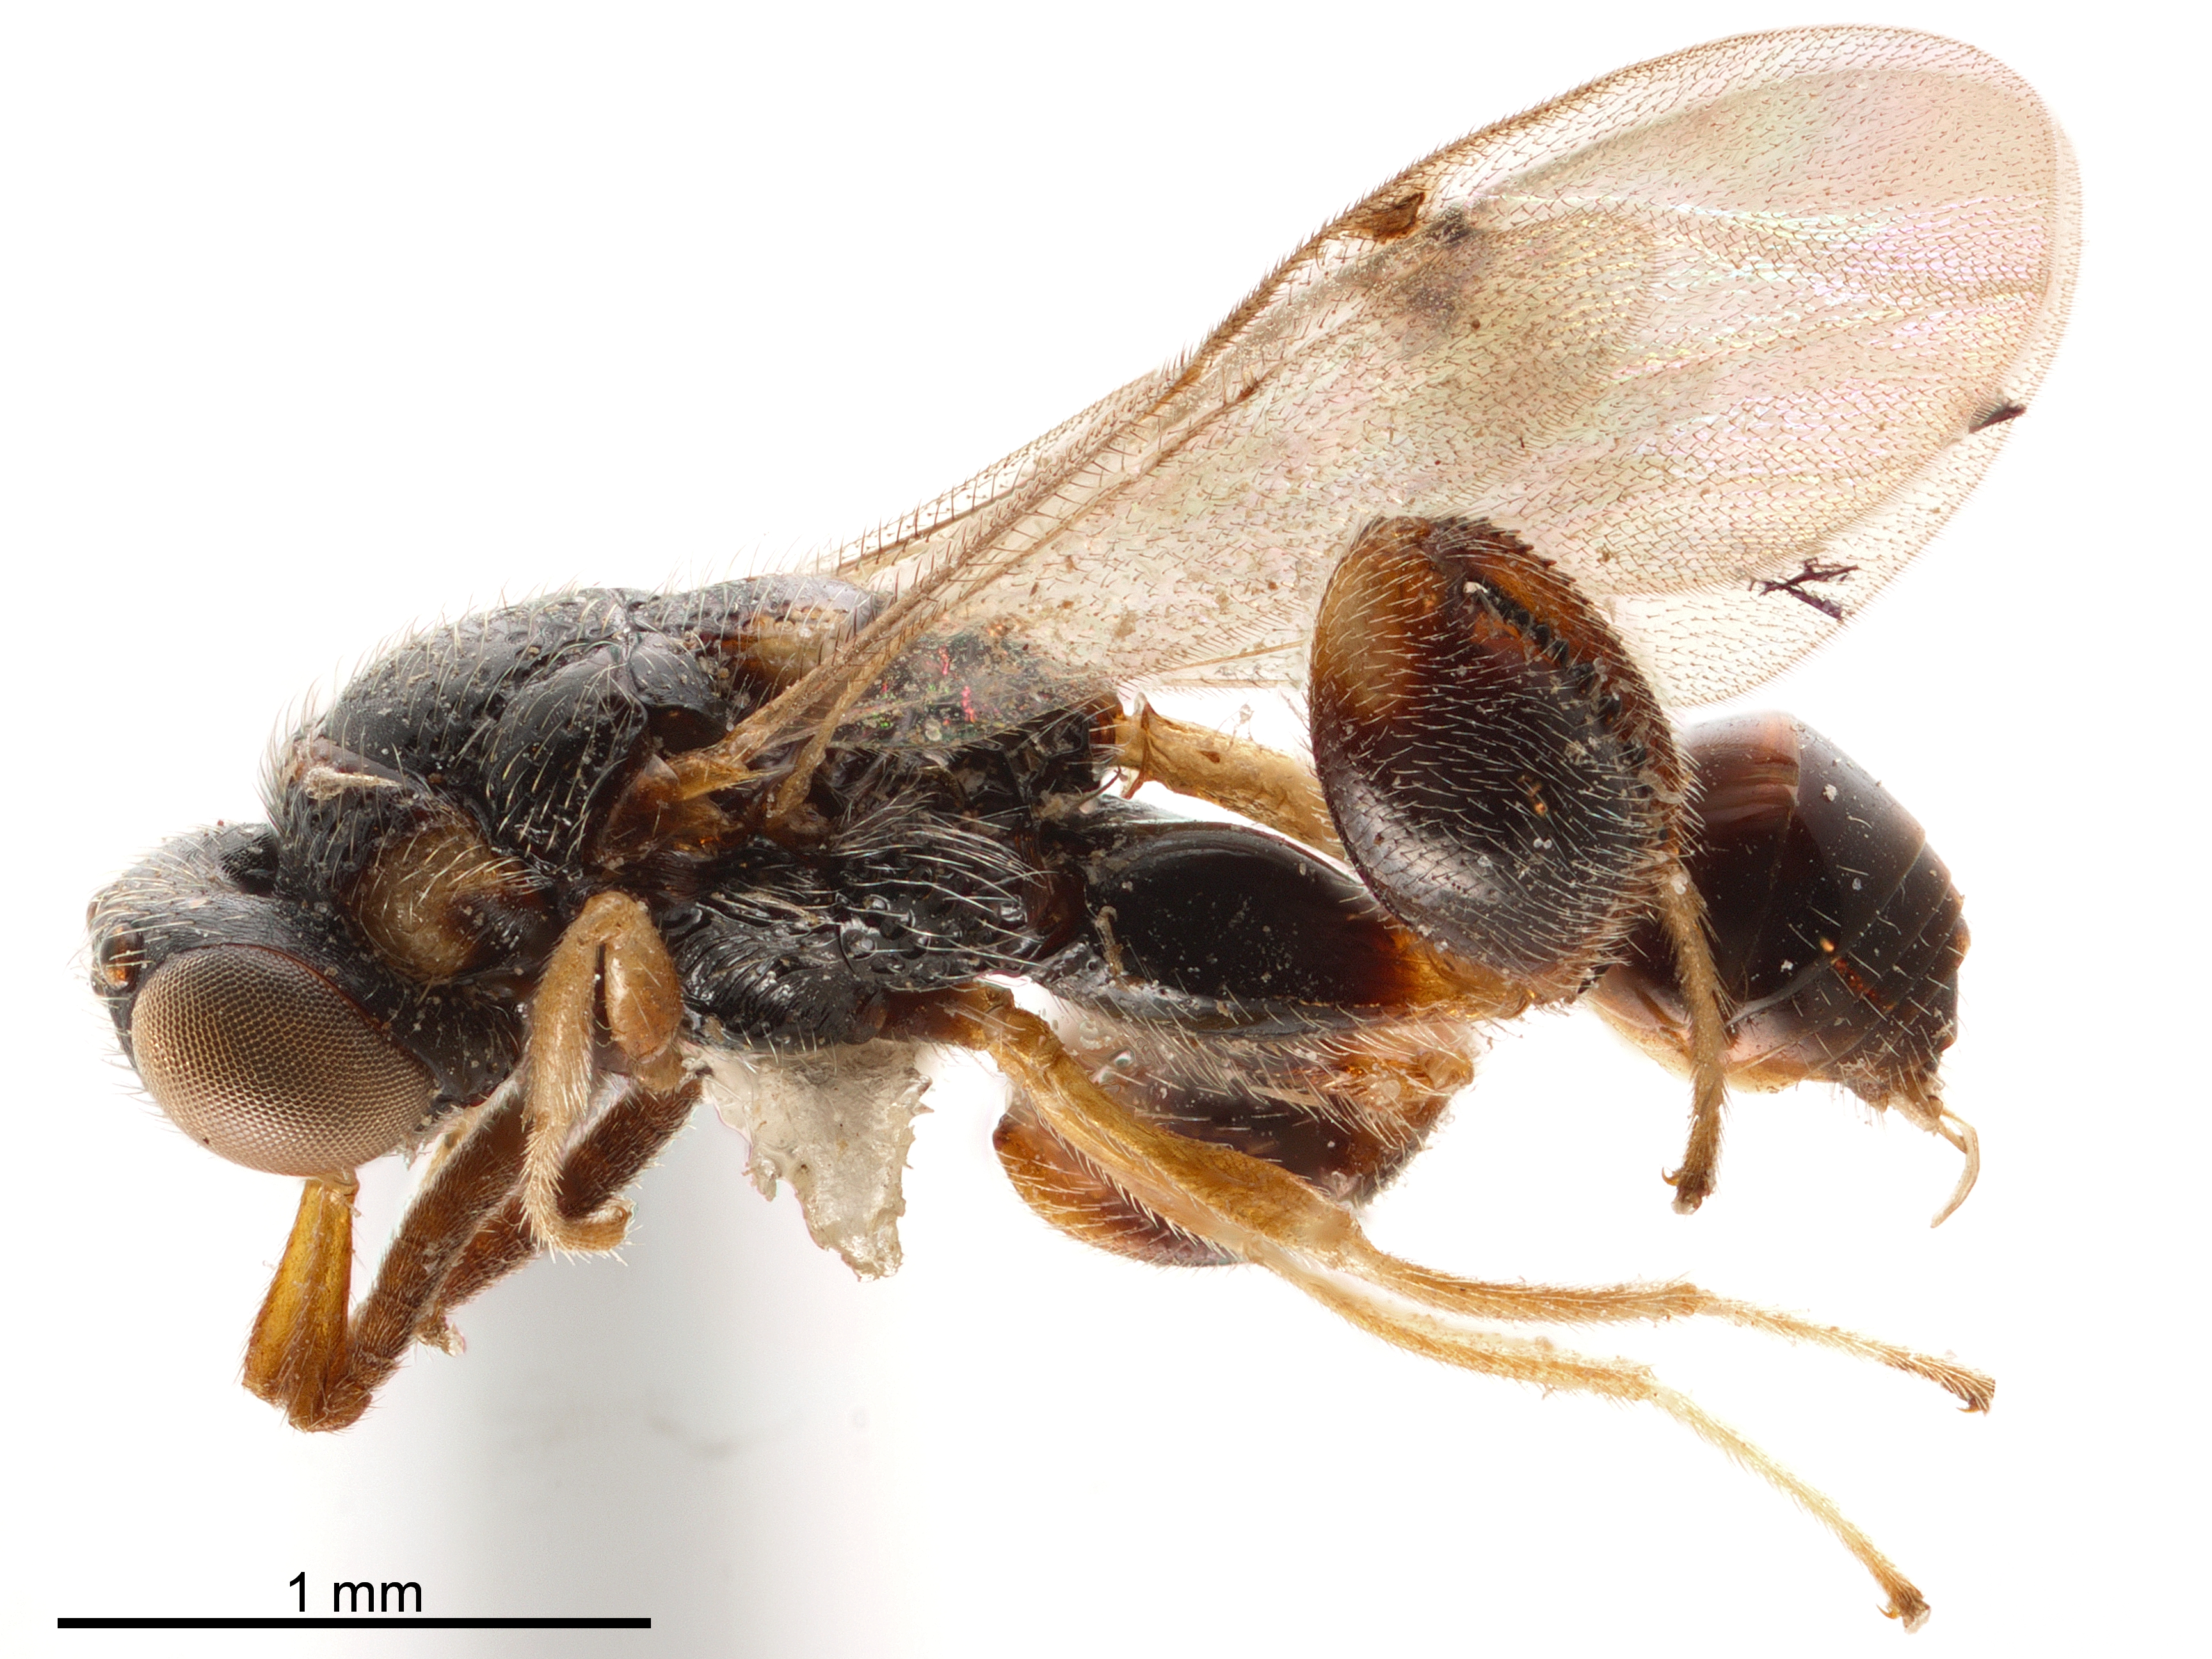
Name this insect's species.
Platychalcis areta
